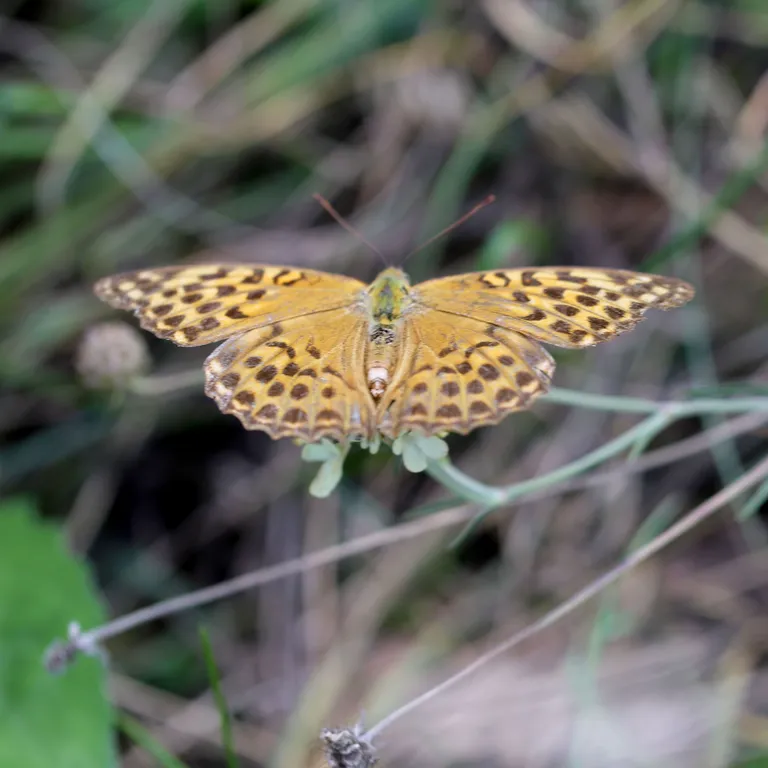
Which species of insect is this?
Argynnis paphia
